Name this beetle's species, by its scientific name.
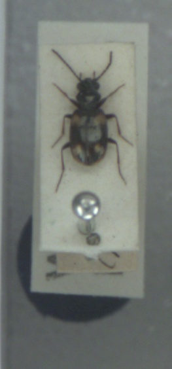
Bembidion quadripustulatum
